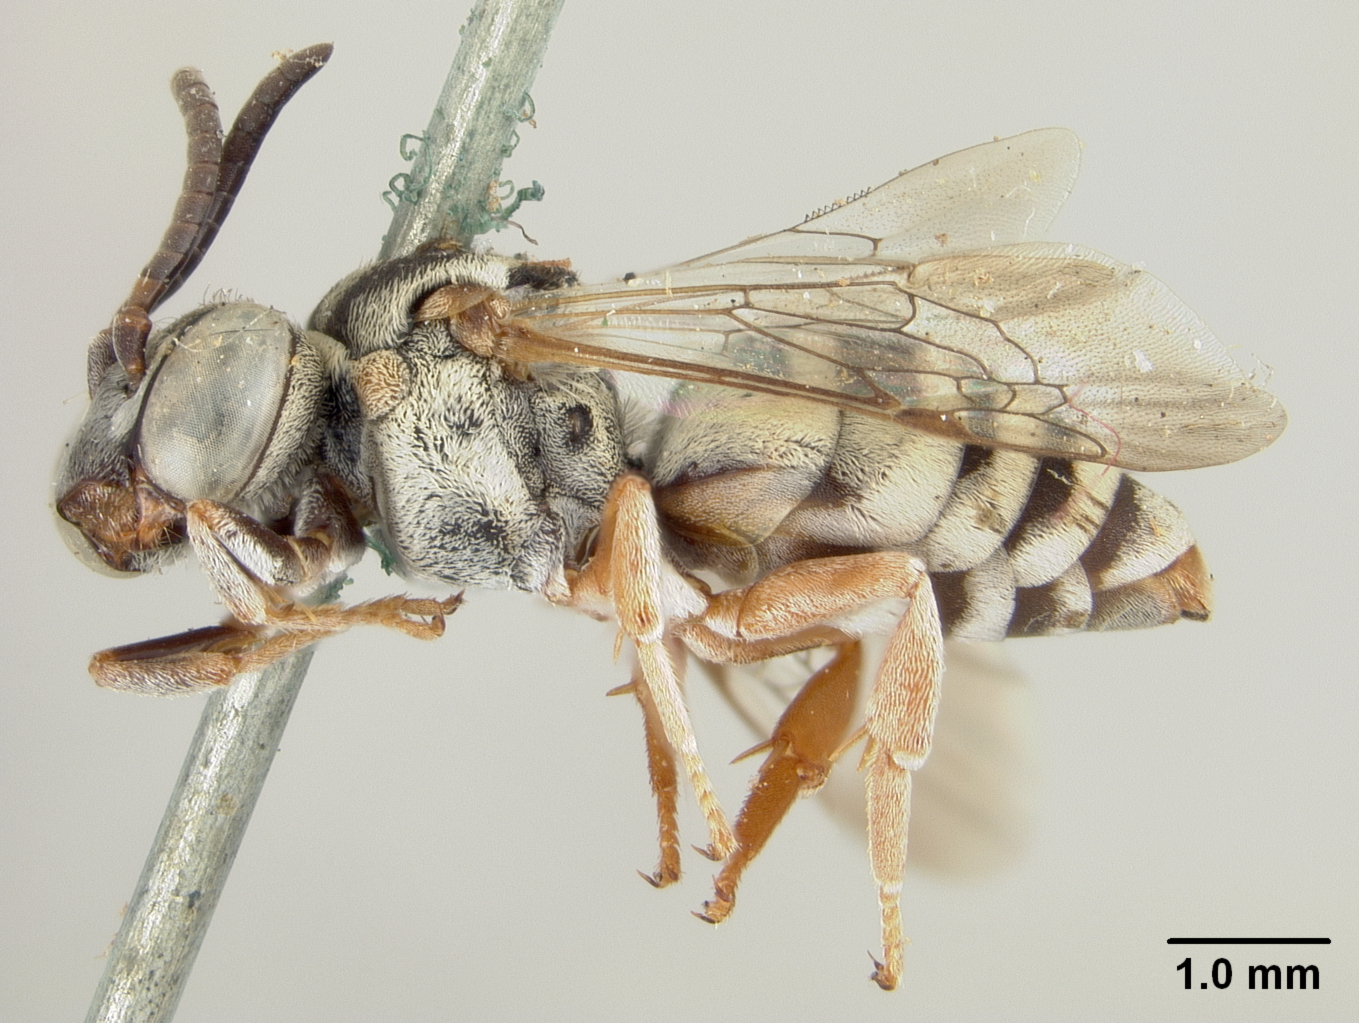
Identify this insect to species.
Epeolus beulahensis
